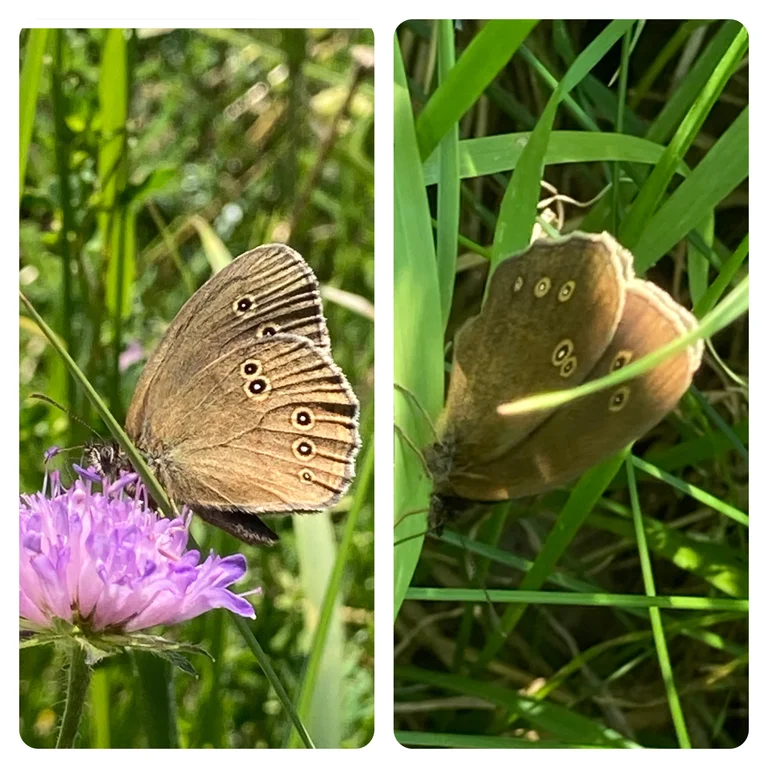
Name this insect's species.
Aphantopus hyperantus
